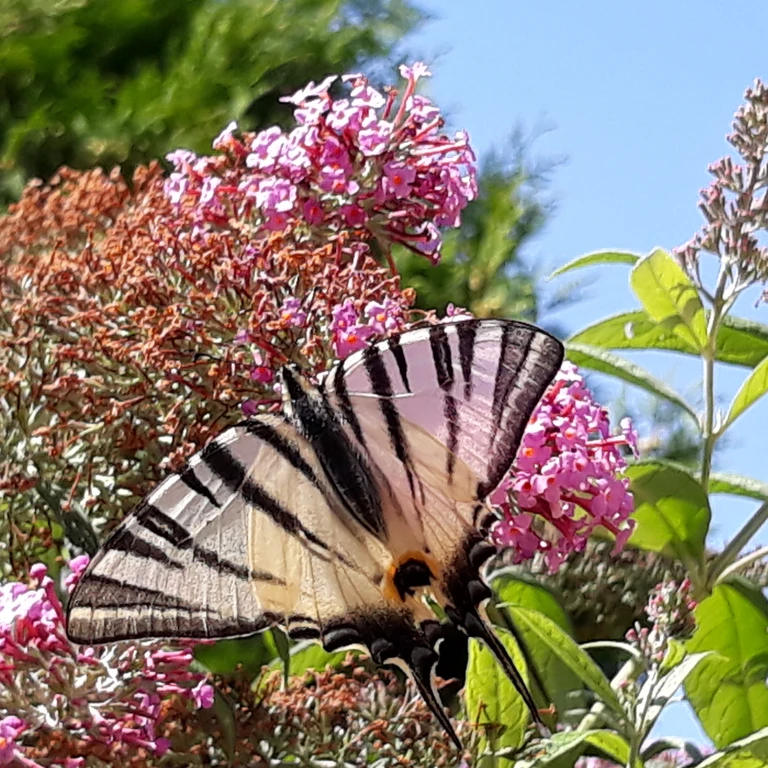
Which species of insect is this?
Iphiclides podalirius
